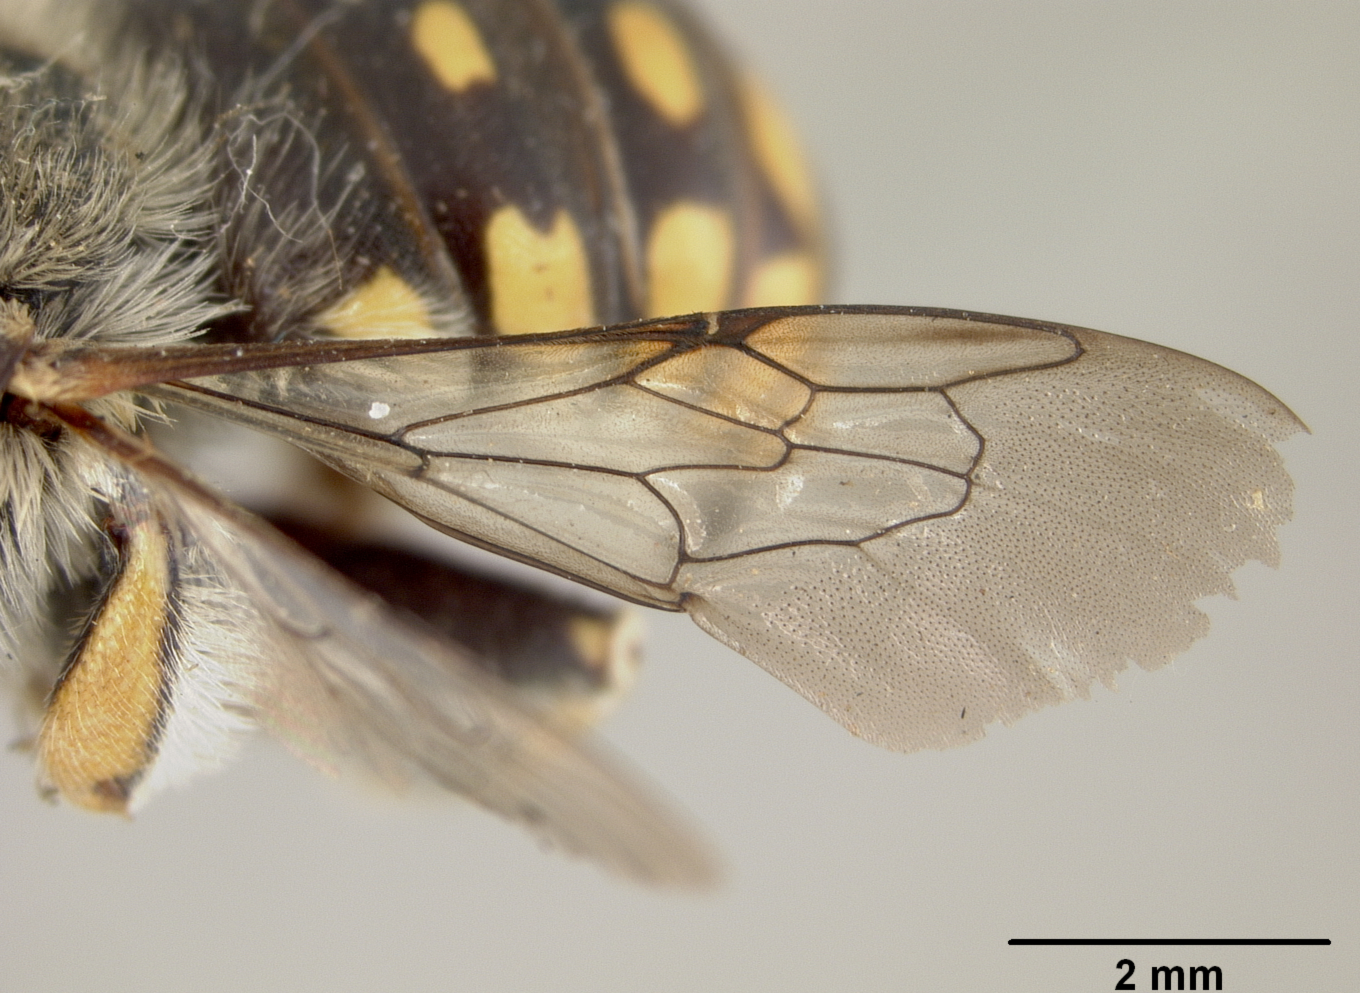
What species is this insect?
Anthidium depressum
